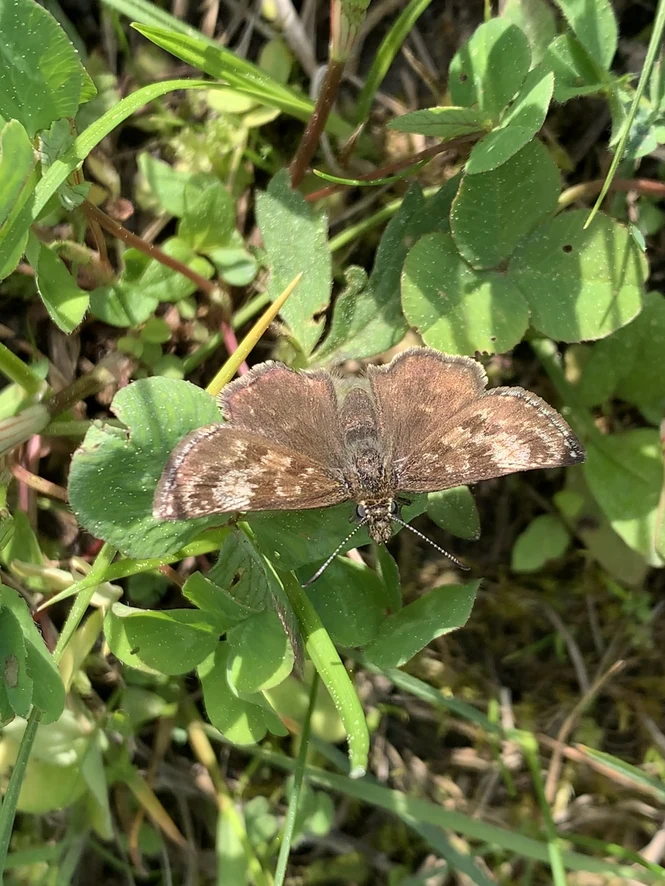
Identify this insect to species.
Erynnis tages
